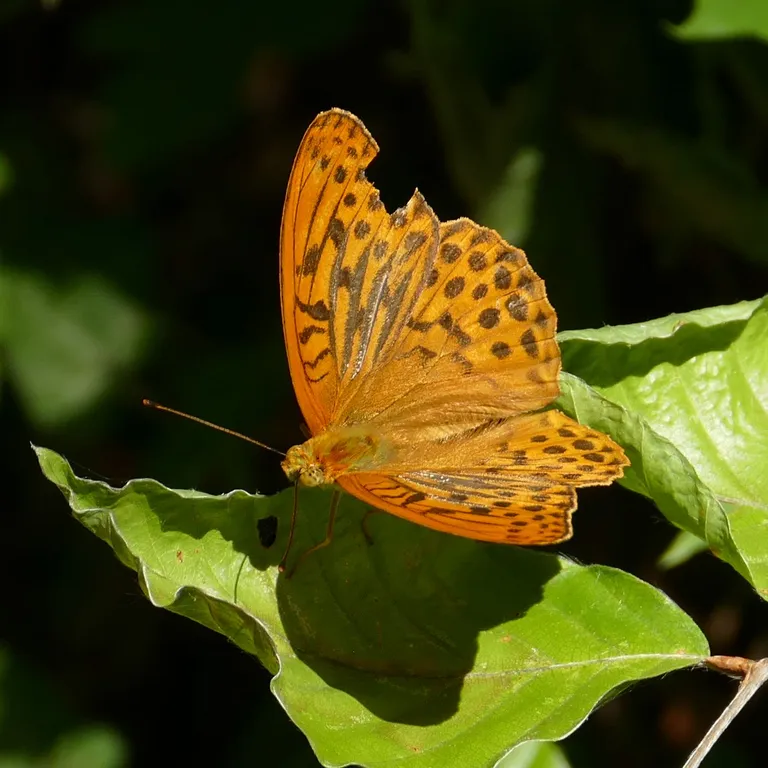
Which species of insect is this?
Argynnis paphia
